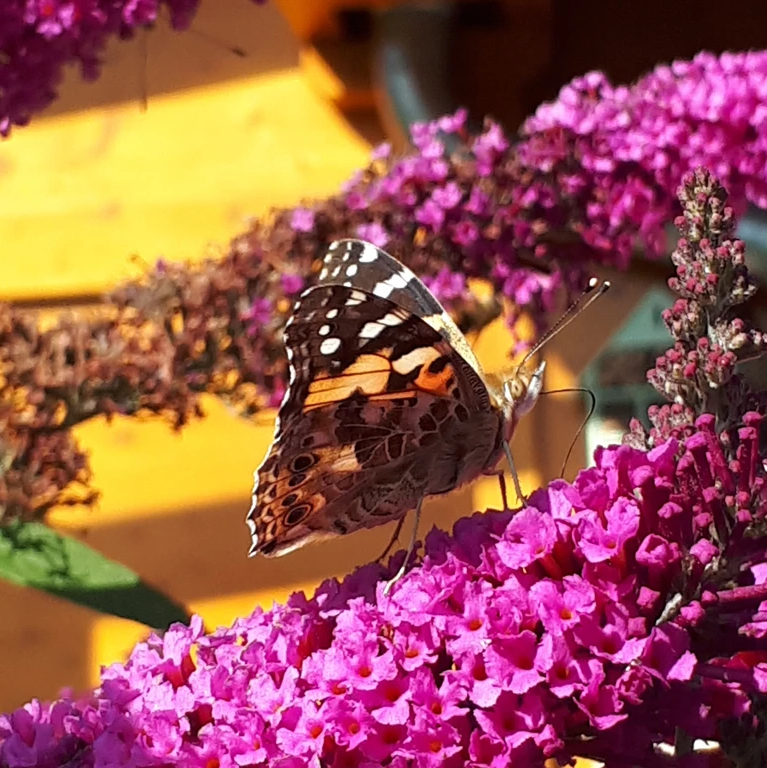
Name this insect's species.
Vanessa cardui
